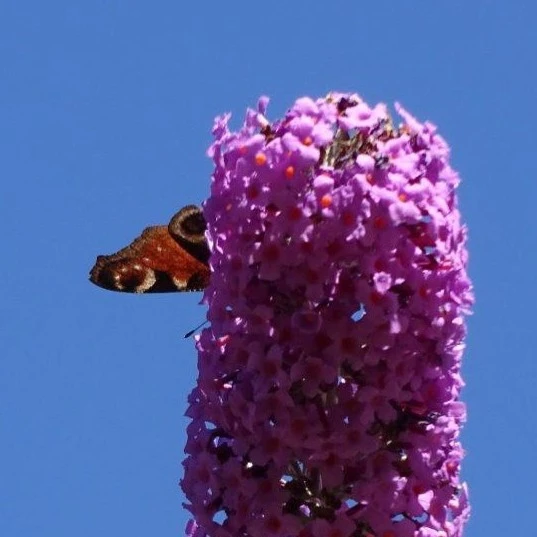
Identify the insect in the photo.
Aglais io
